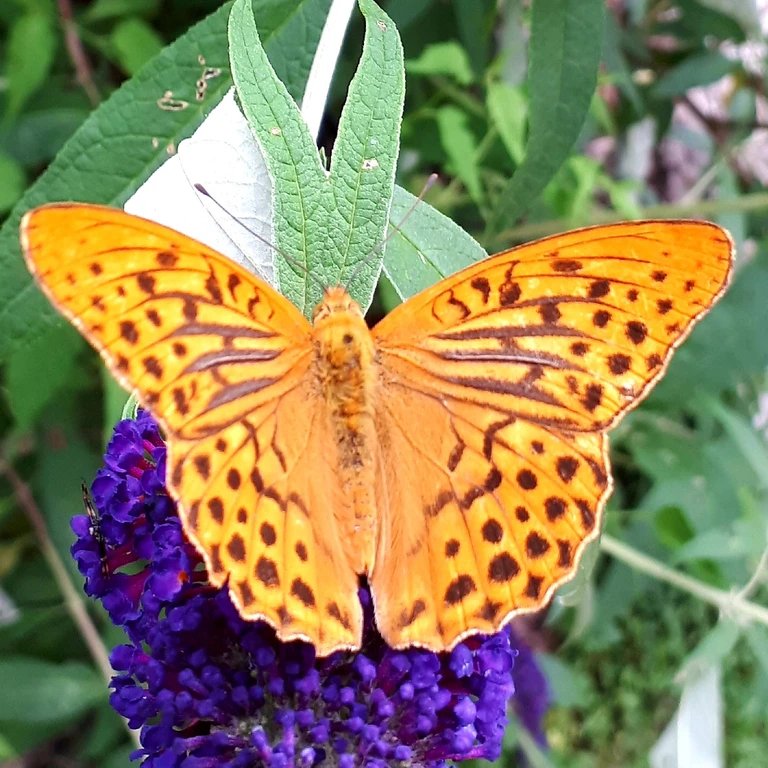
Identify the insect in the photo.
Argynnis paphia
